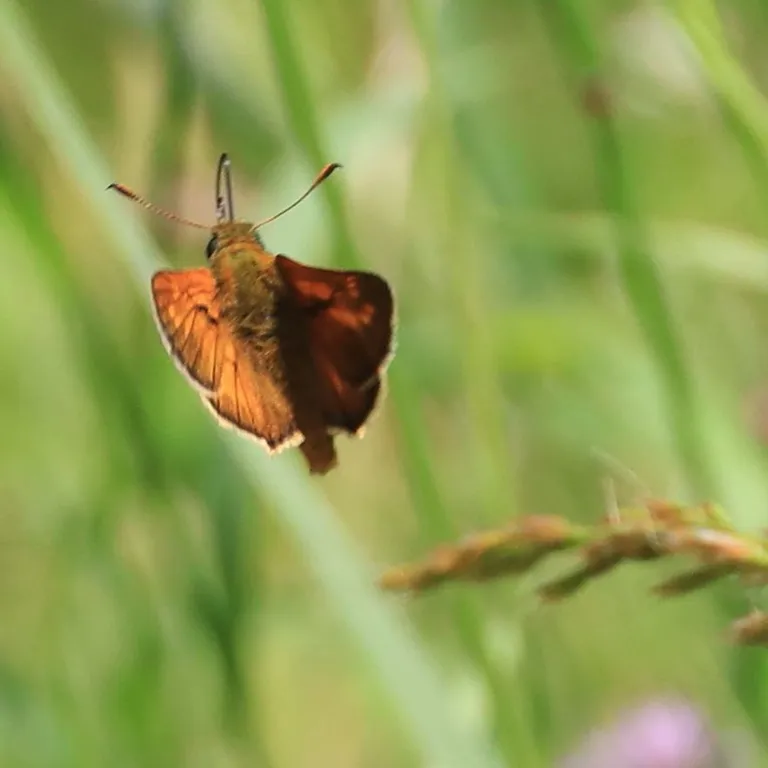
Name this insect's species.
Ochlodes sylvanus (also Ochlodes venata)
